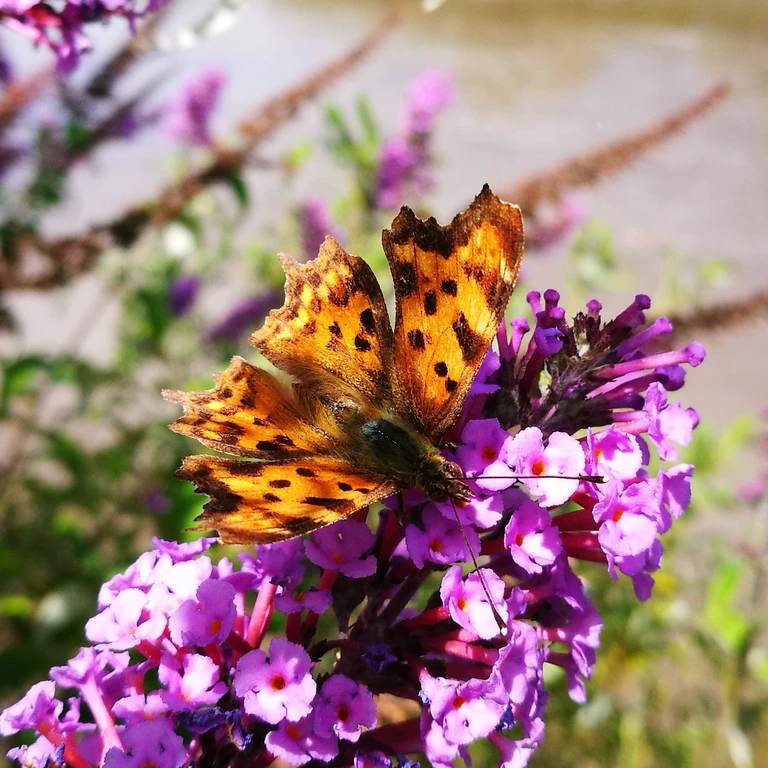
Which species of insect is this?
Polygonia c-album
